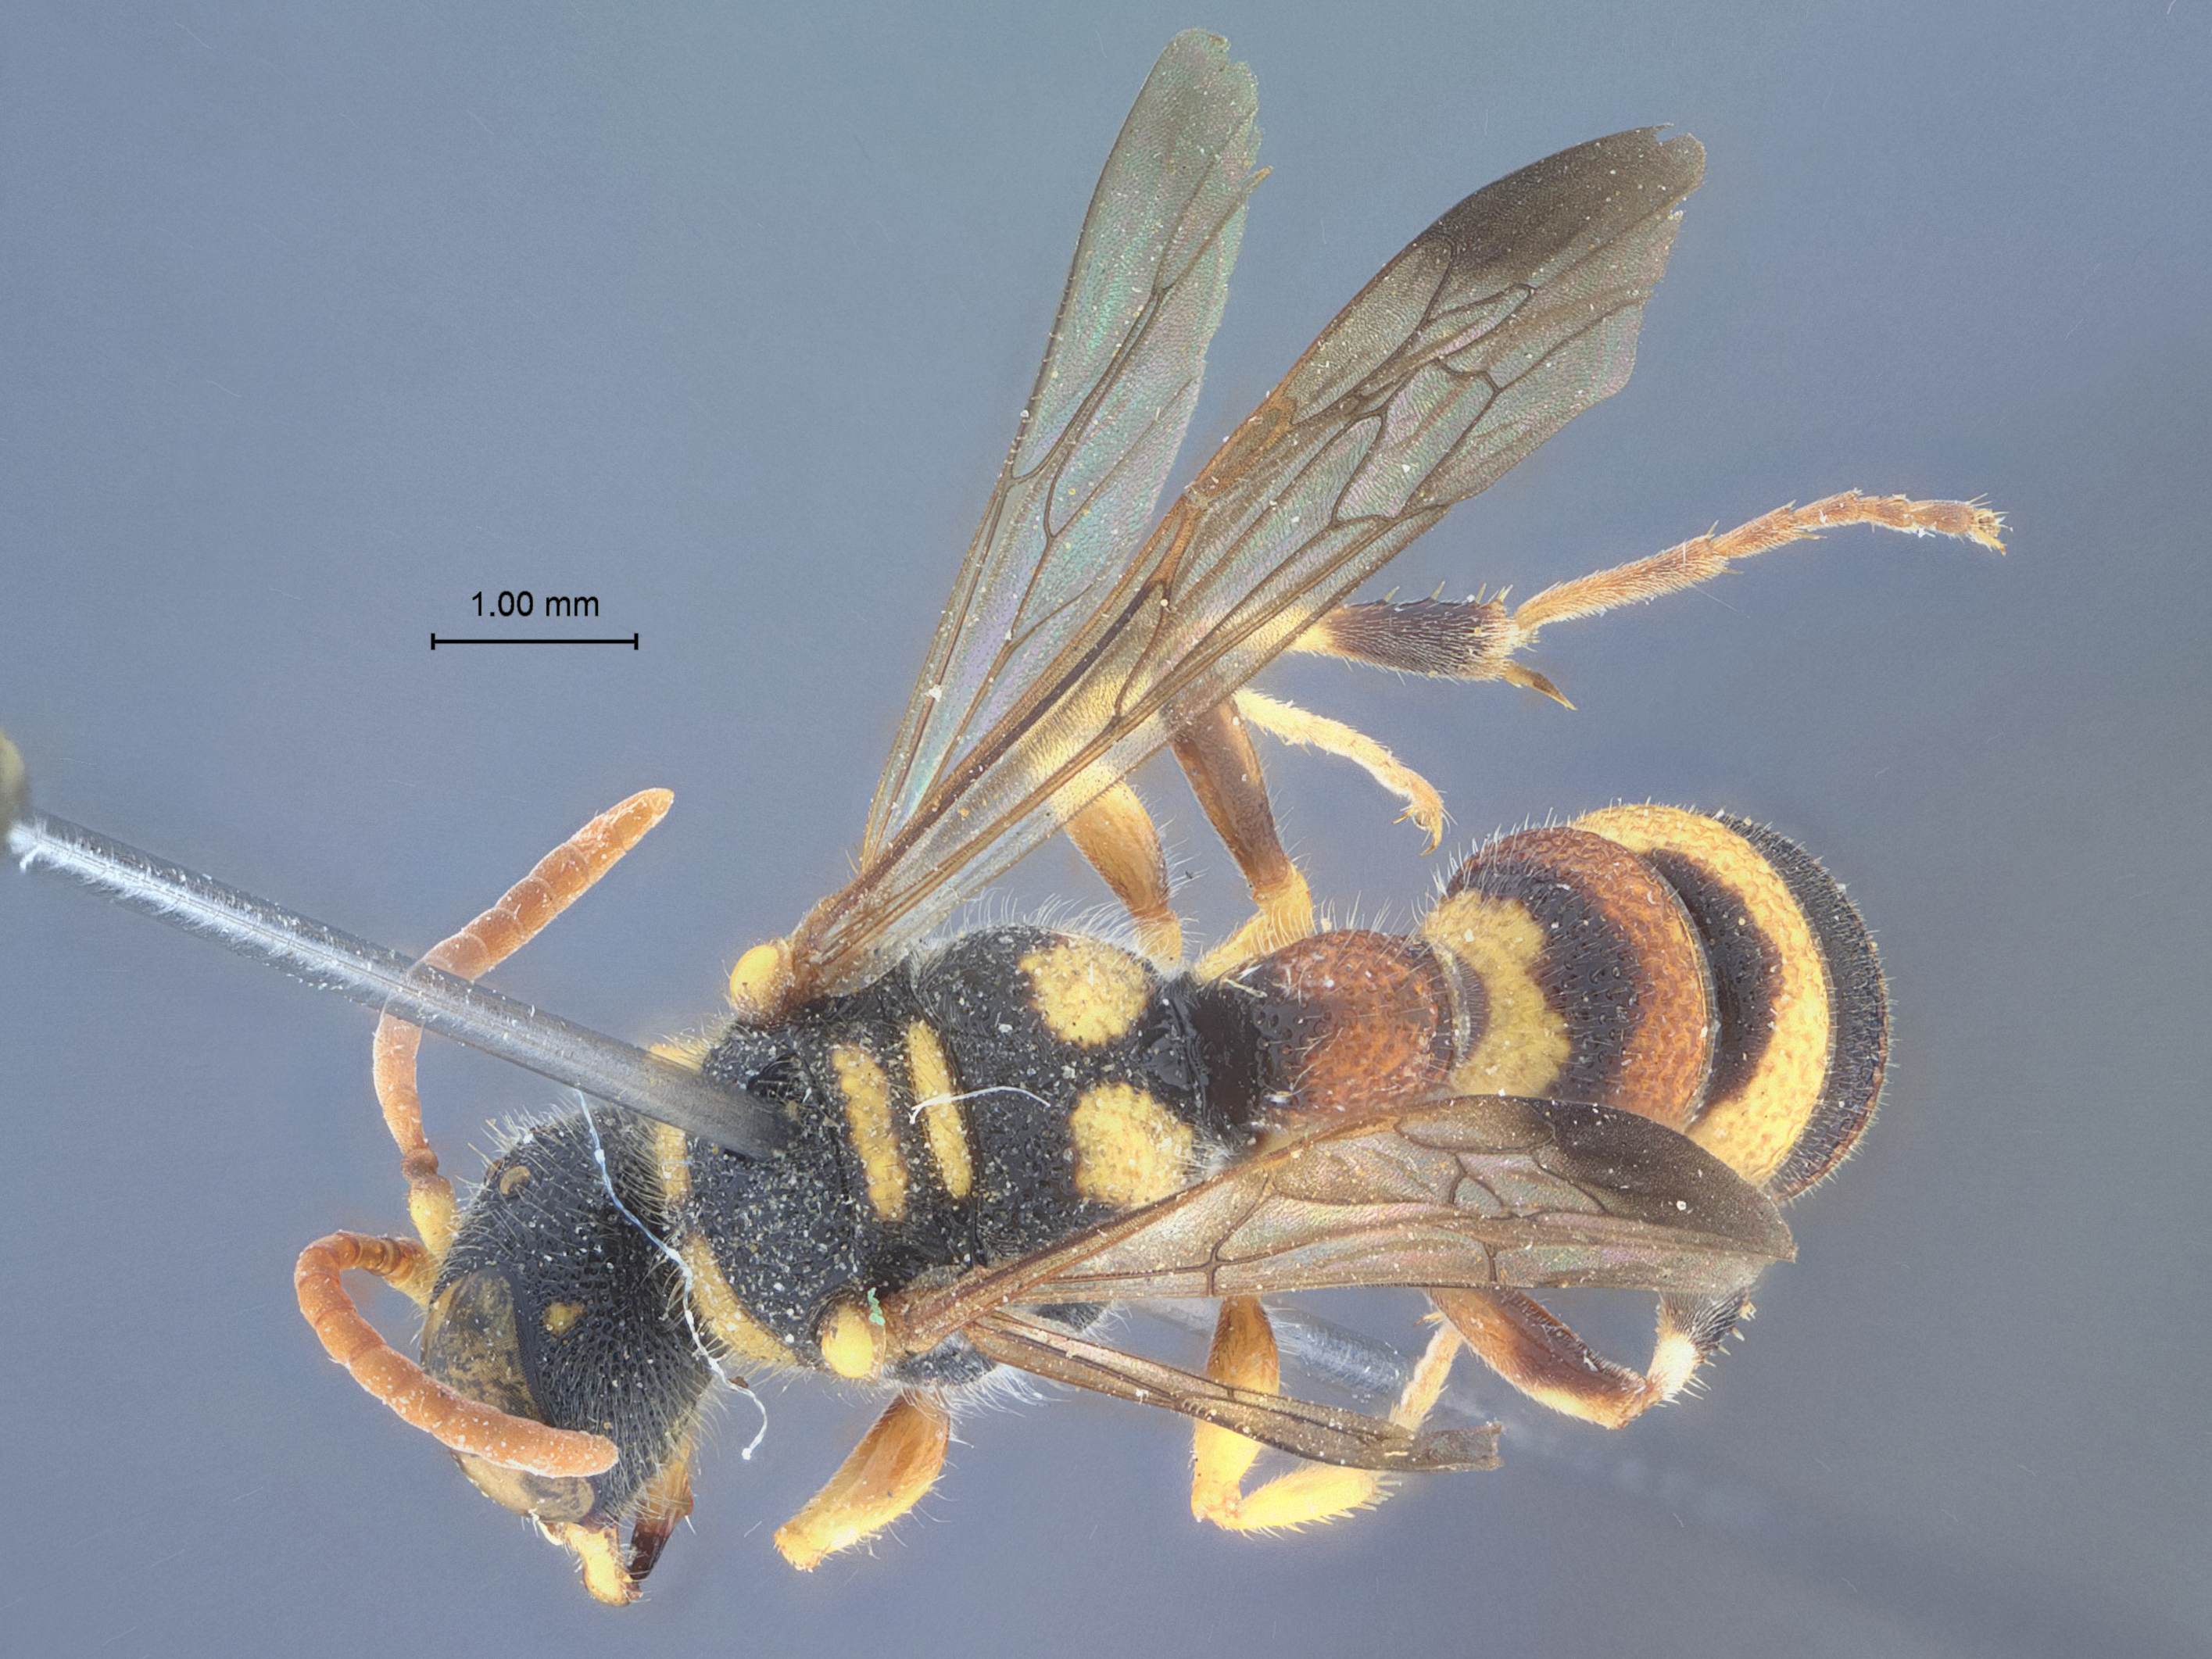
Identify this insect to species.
Cerceris varia
